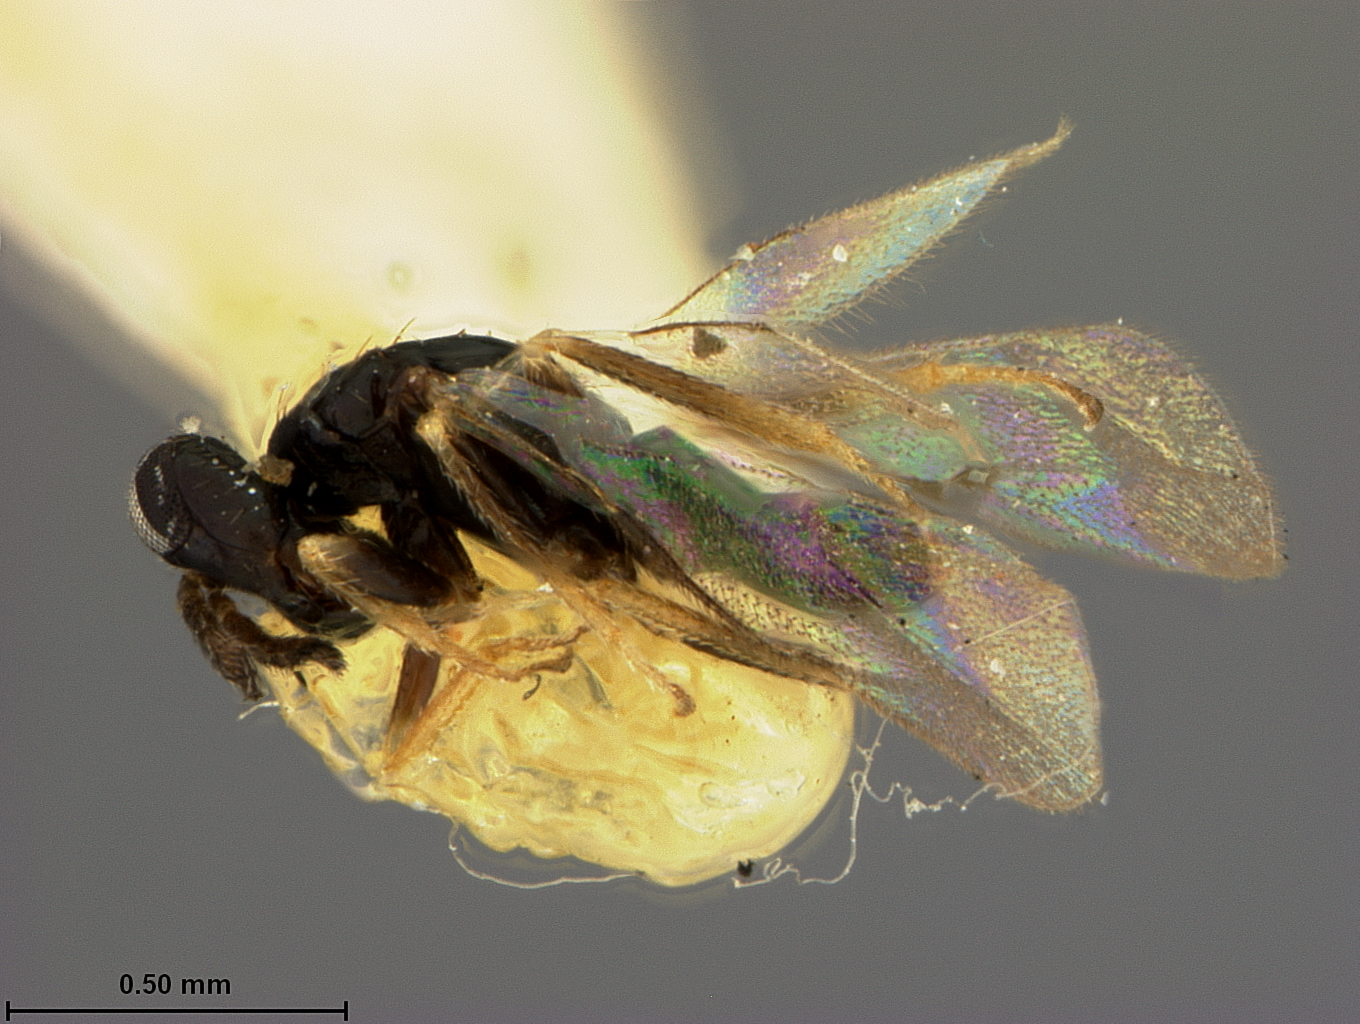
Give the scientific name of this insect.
Syntomosphyrum orgyiae
